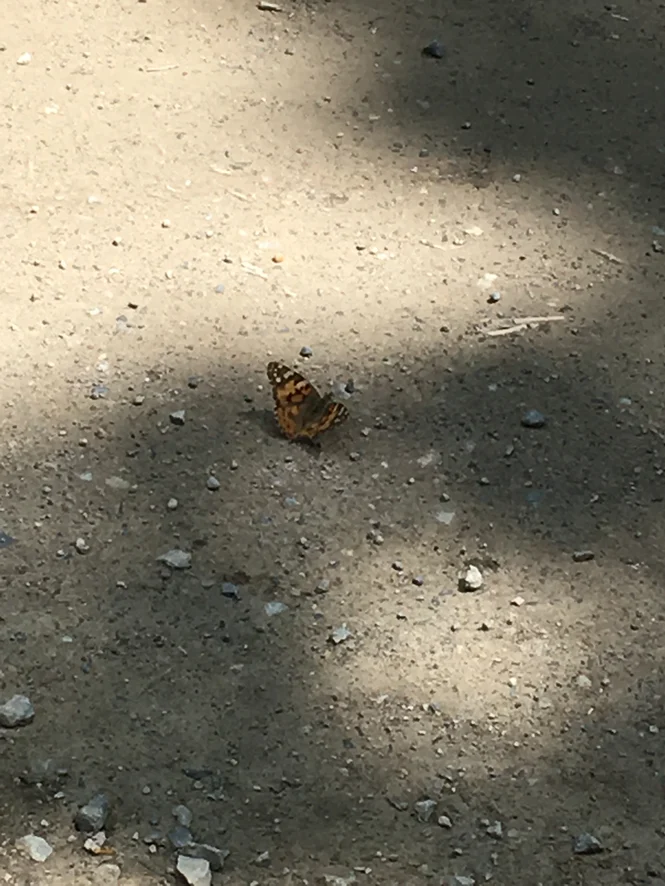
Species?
Vanessa cardui
